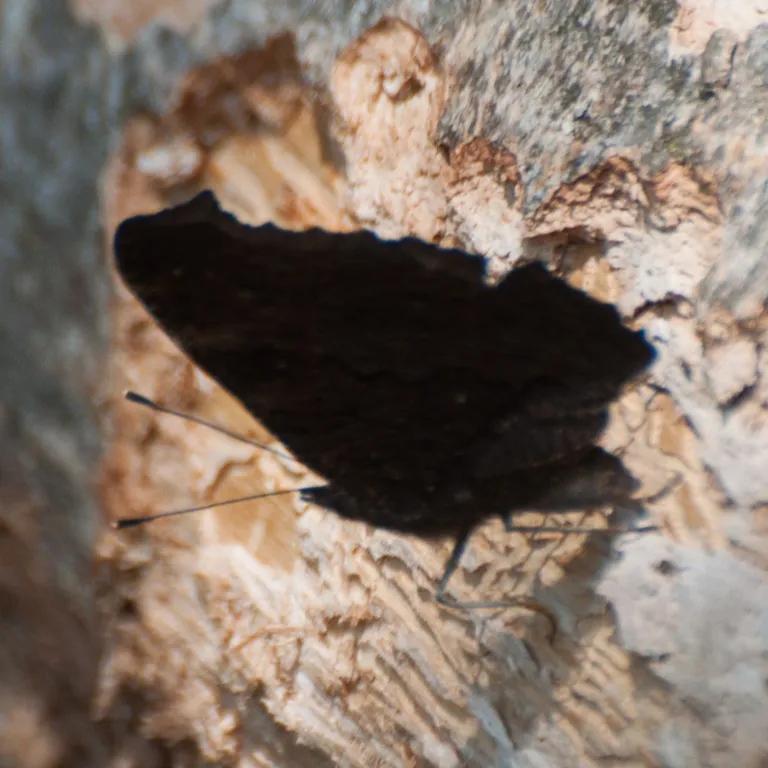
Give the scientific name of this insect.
Aglais io
